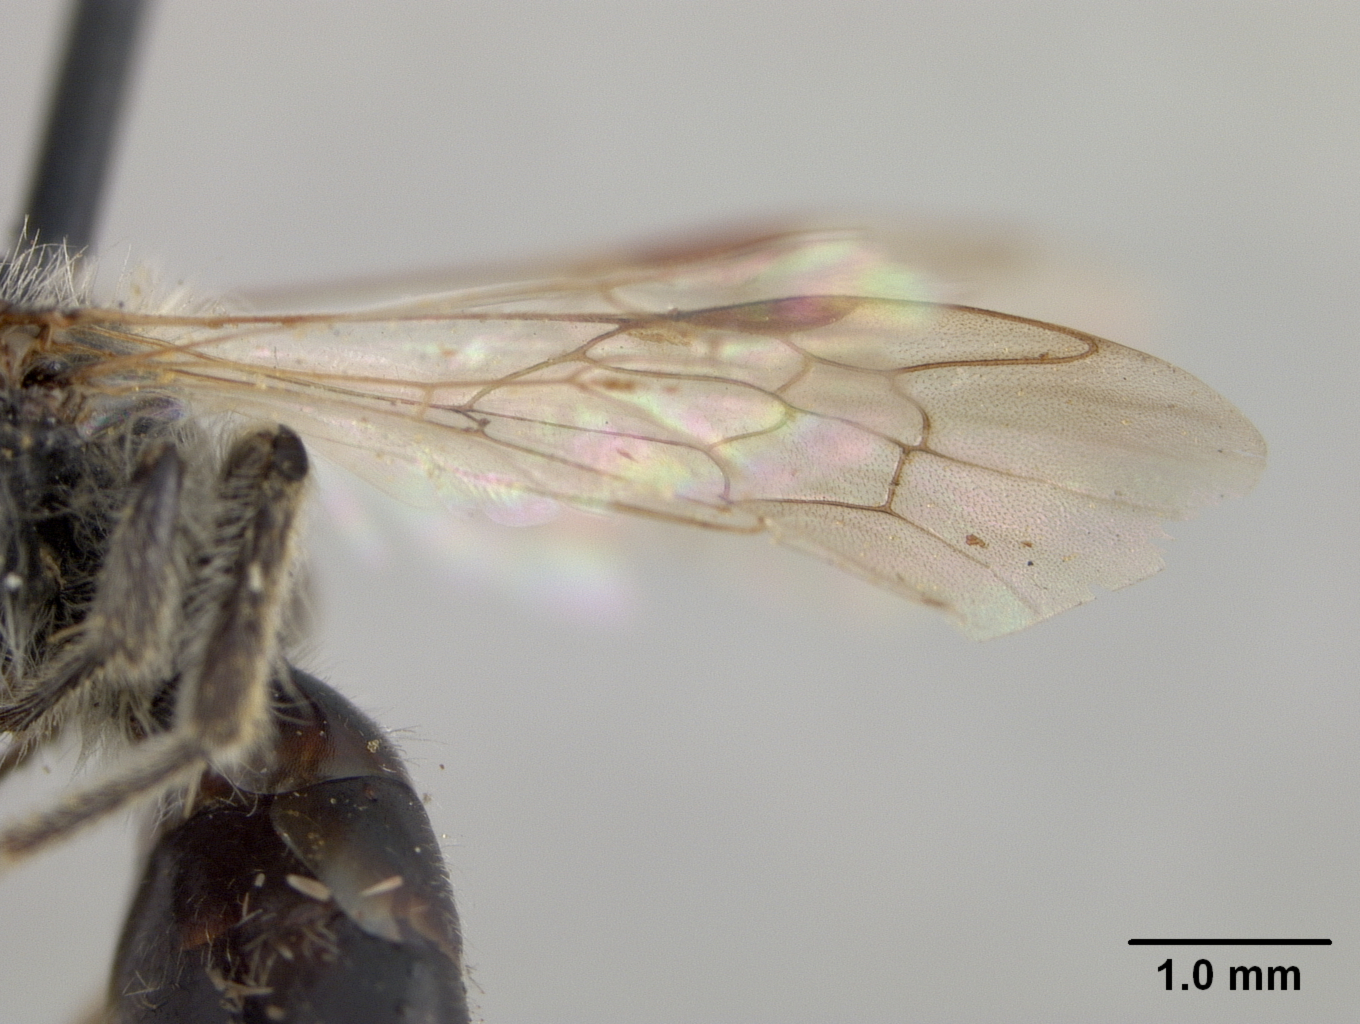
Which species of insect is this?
Andrena nida
